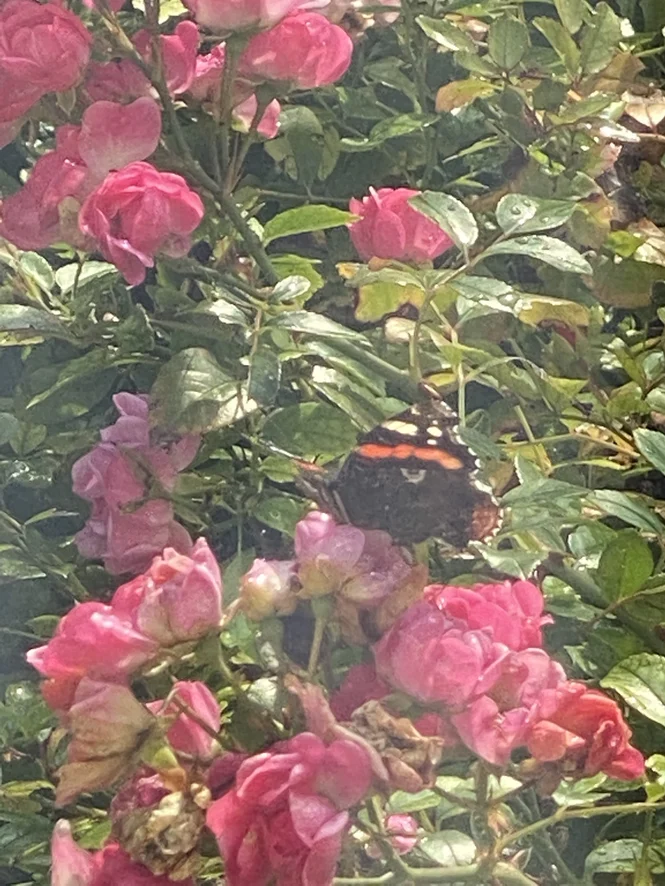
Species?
Vanessa atalanta
